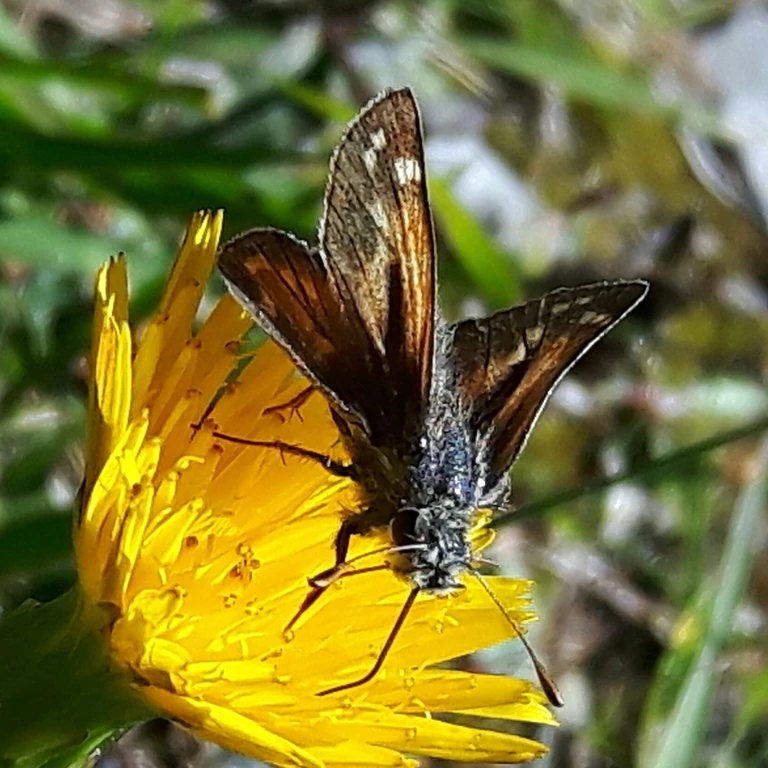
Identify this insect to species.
Hesperia comma
